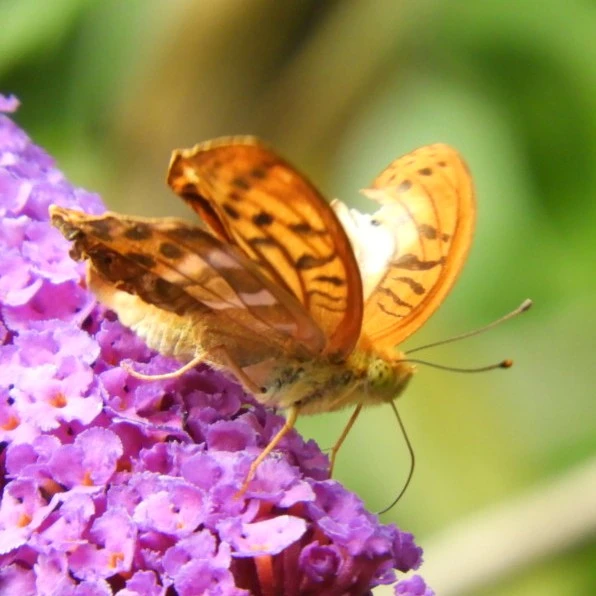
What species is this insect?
Argynnis paphia
